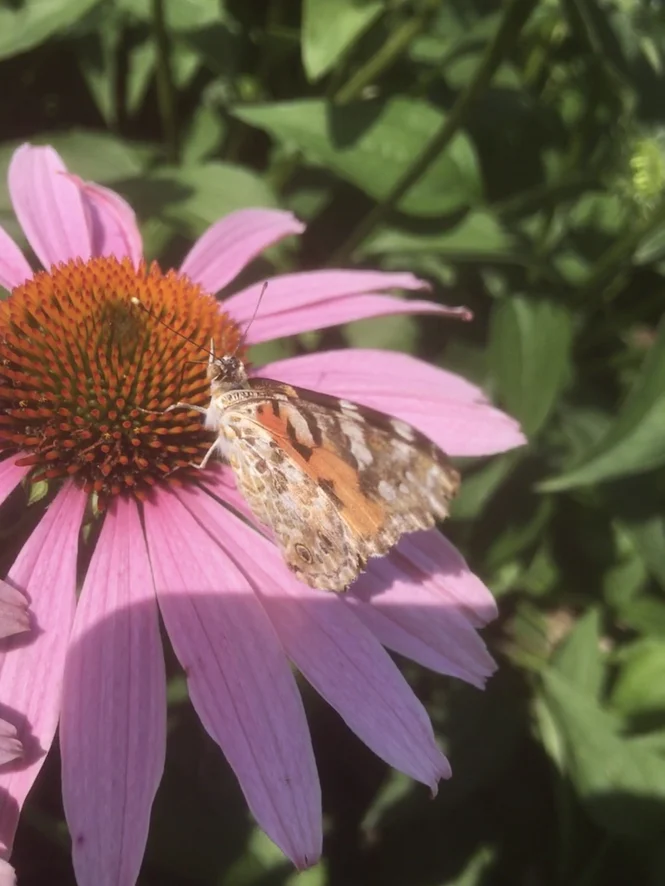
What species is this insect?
Vanessa cardui
